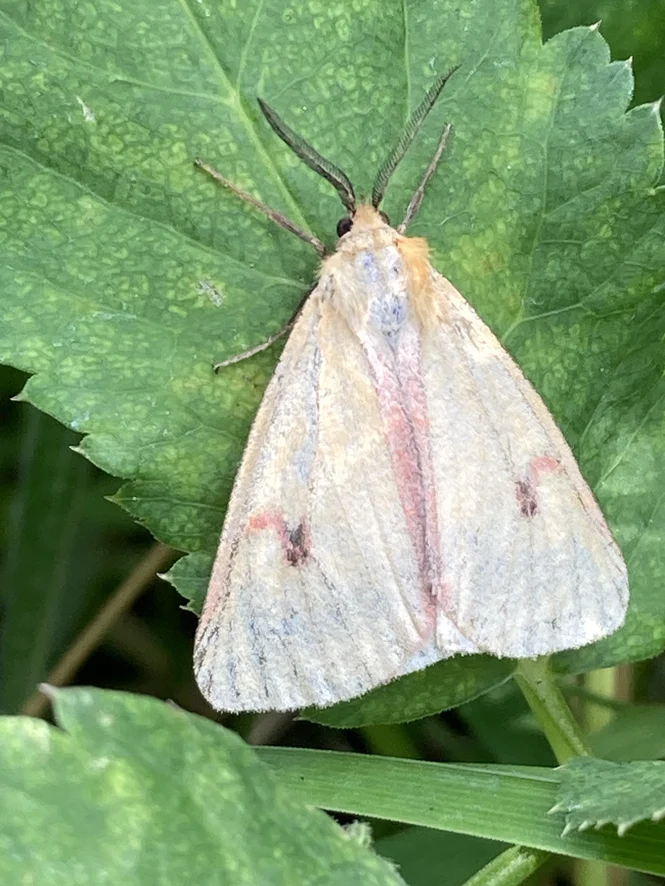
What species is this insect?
Diacrisia sannio
